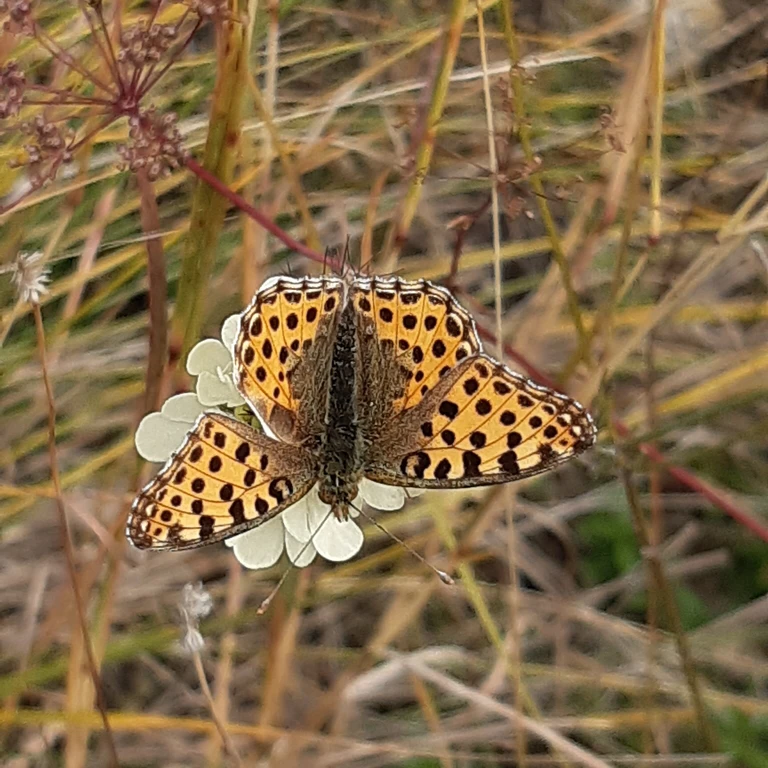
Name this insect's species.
Issoria lathonia
